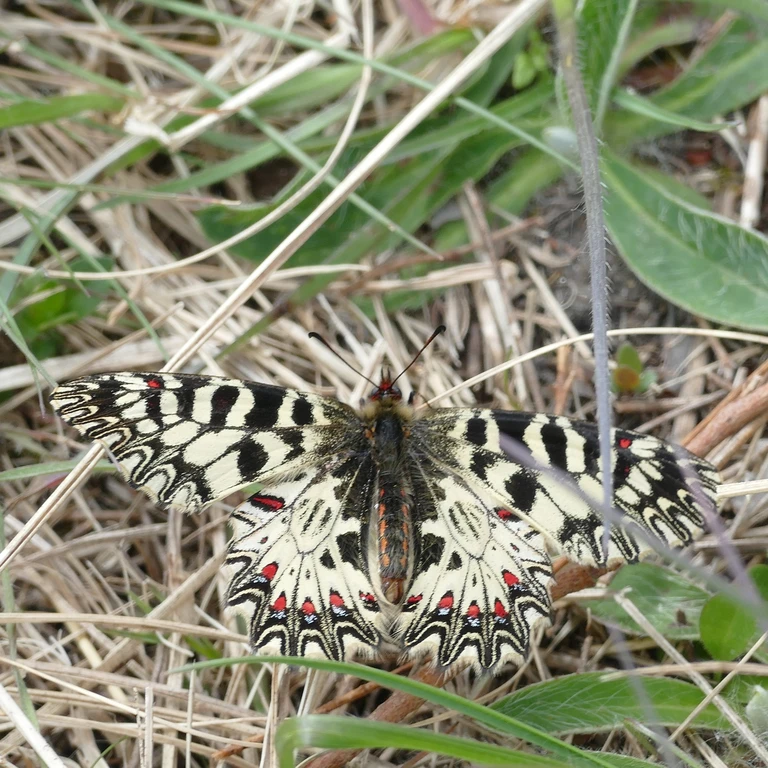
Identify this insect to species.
Zerynthia polyxena
